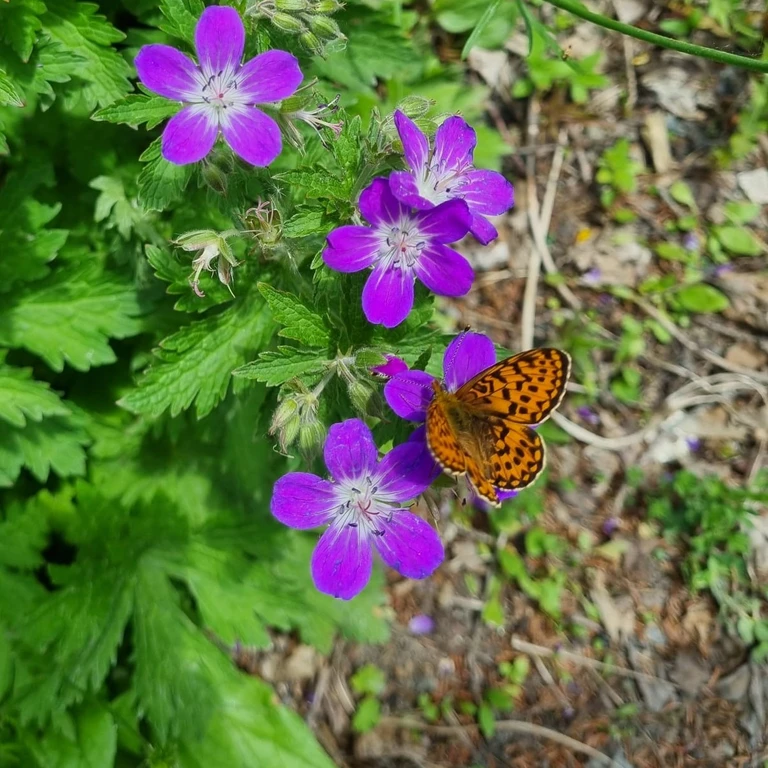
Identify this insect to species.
Boloria euphrosyne (also Clossiana euphrosyne)
